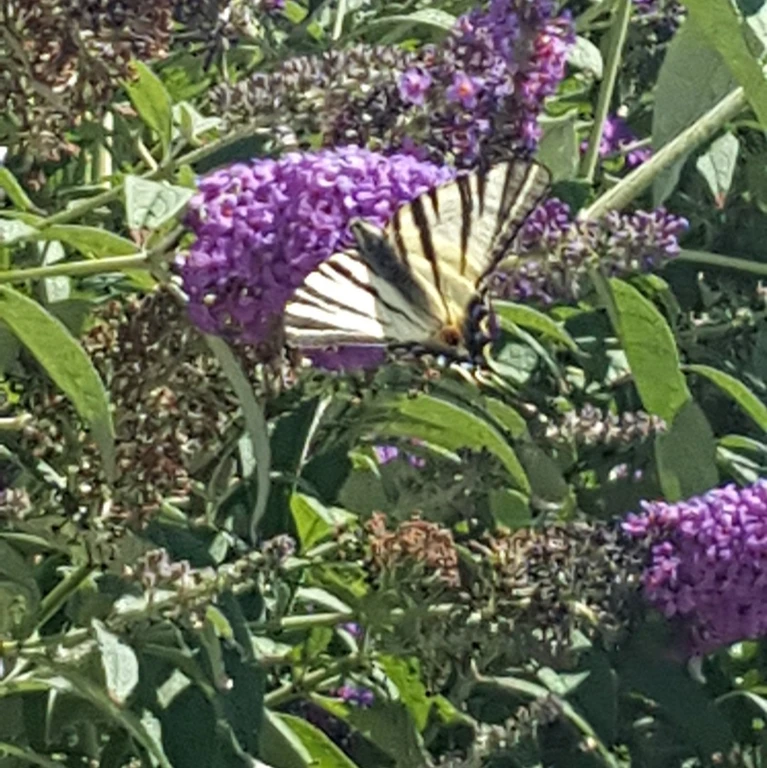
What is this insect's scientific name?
Iphiclides podalirius
